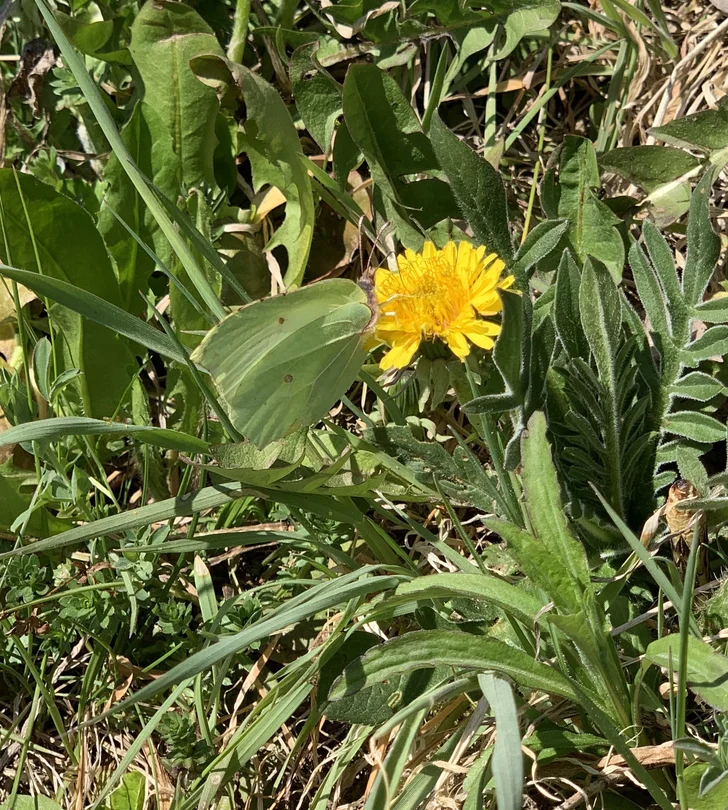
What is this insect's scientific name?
Gonepteryx rhamni
